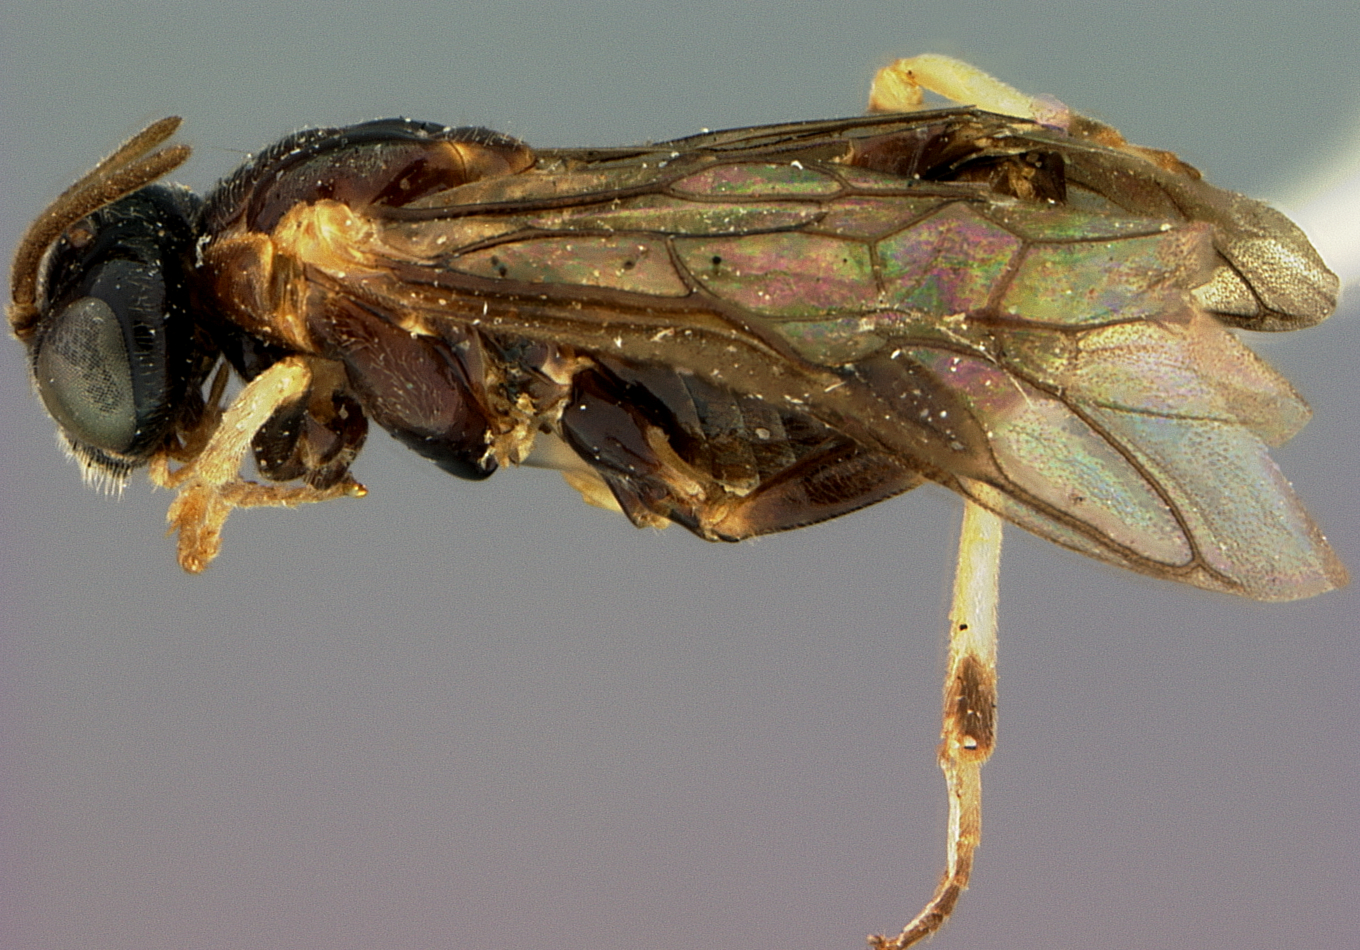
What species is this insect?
Ptenus imus
